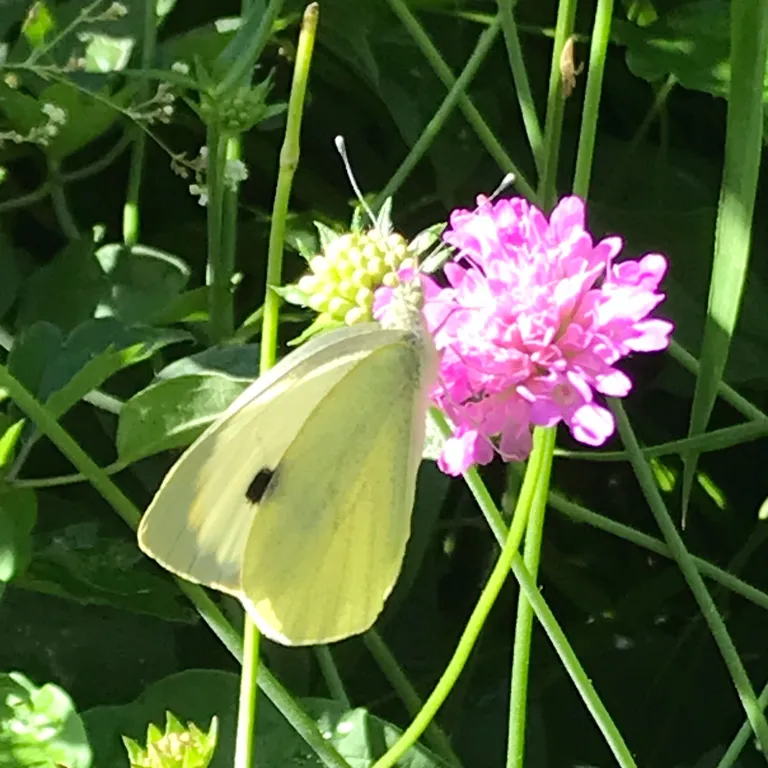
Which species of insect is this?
Pieris brassicae
